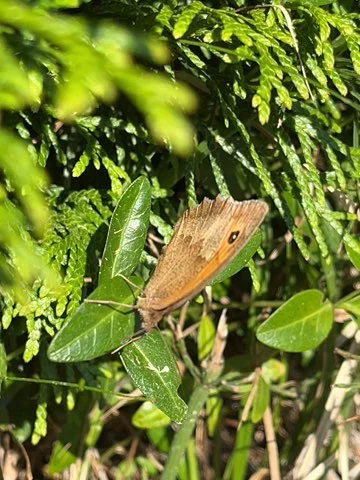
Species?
Maniola jurtina
